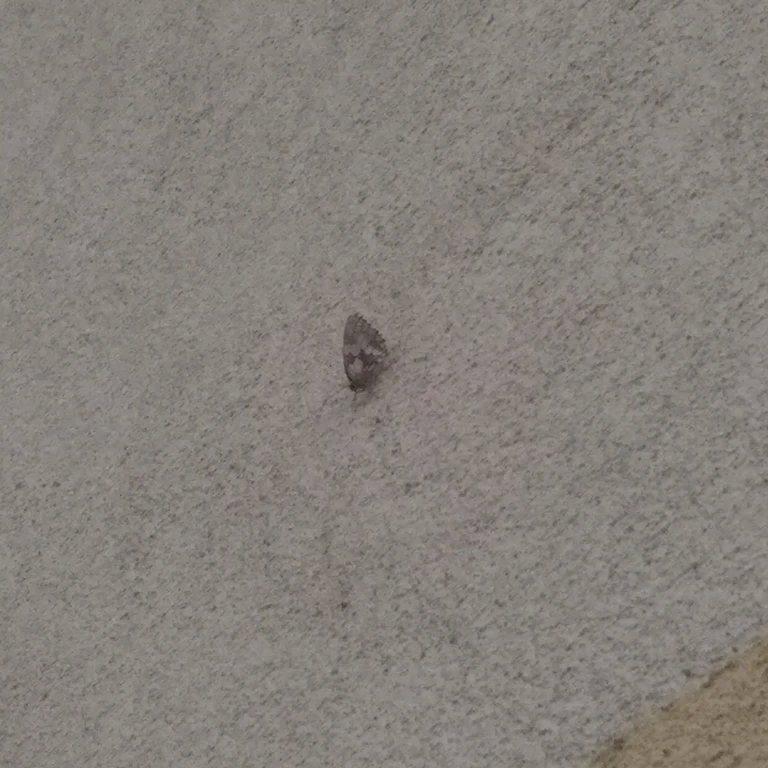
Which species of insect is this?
Melanargia galathea
